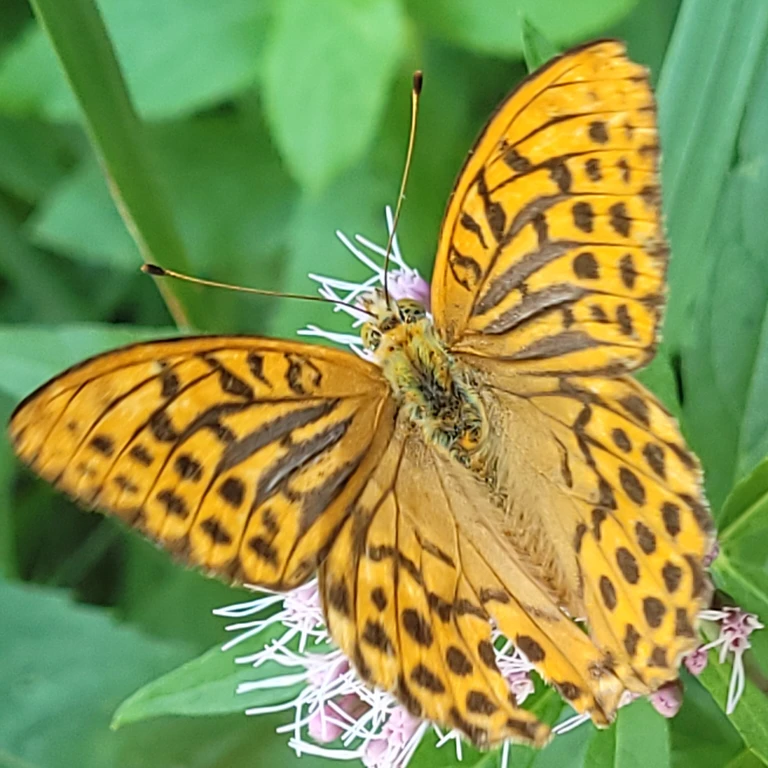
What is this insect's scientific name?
Argynnis paphia
